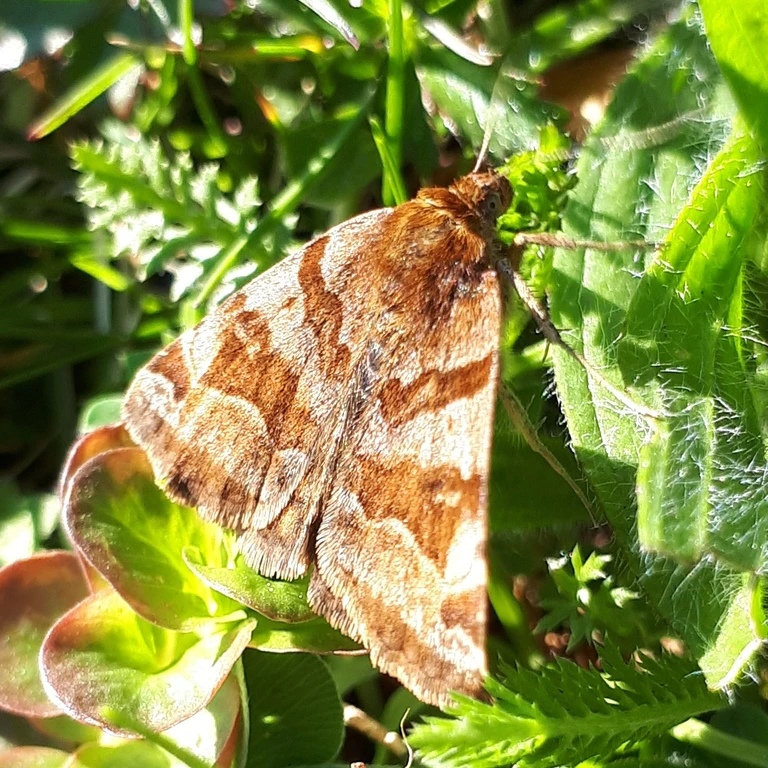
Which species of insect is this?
Euclidia glyphica
